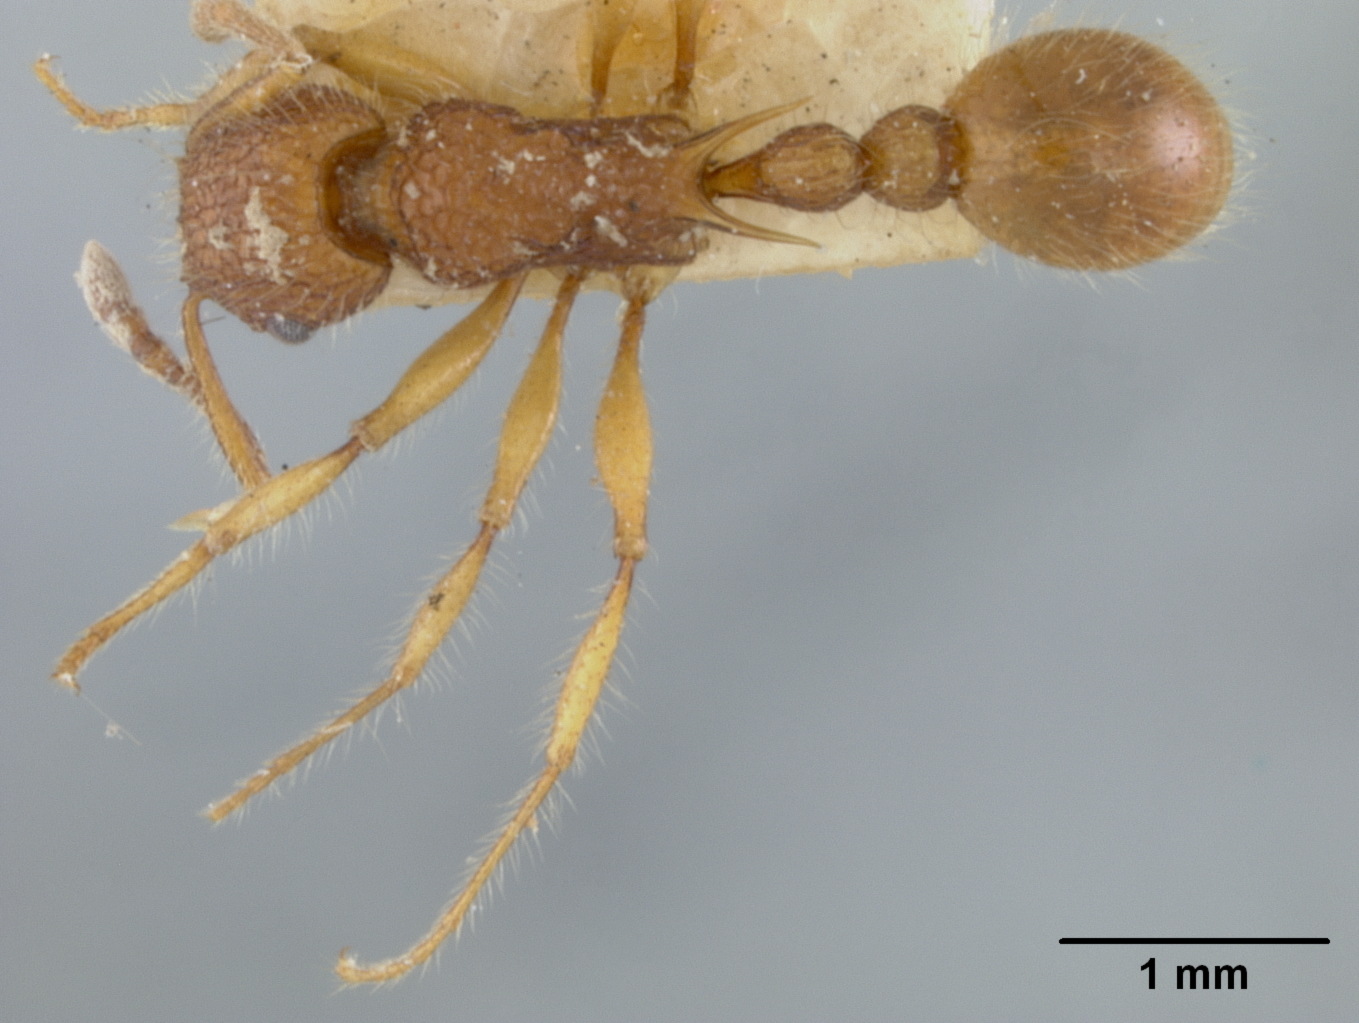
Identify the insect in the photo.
Tetramorium kelleri
